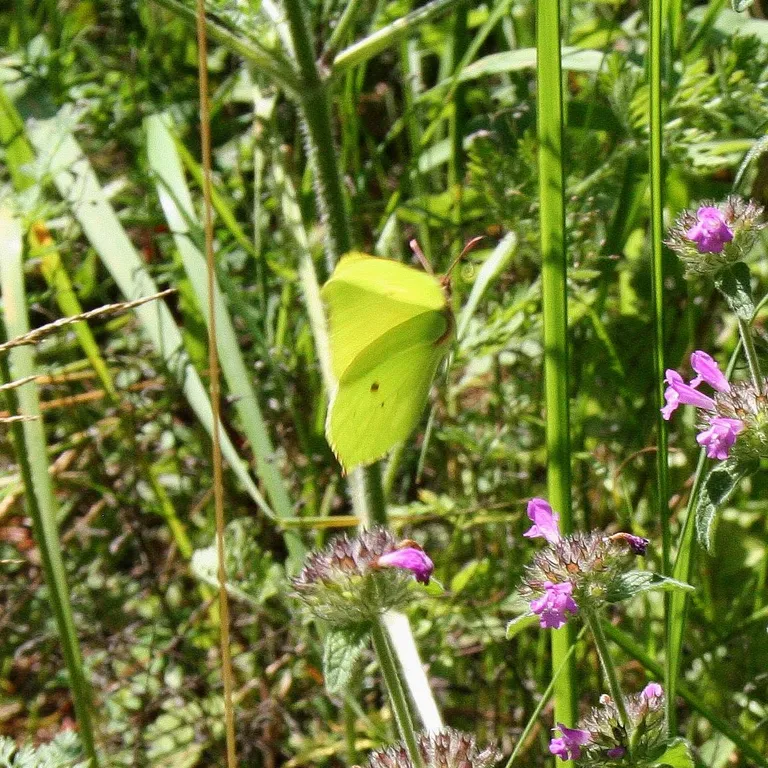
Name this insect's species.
Gonepteryx rhamni
